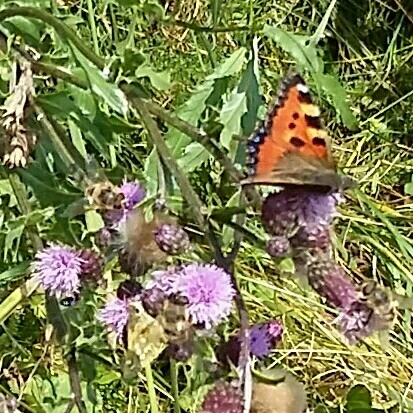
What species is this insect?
Aglais urticae
